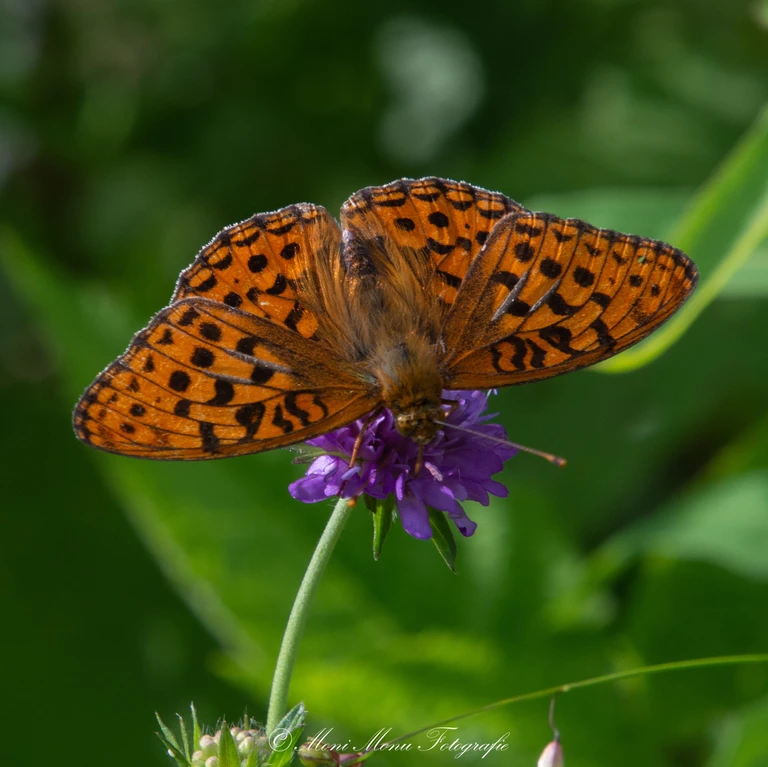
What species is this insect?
Fabriciana adippe
